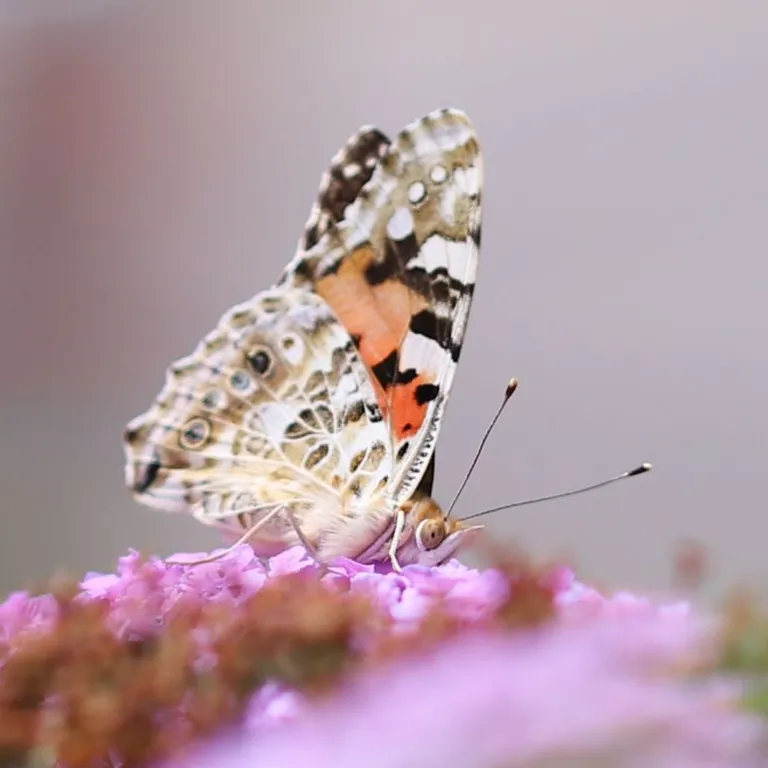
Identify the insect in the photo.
Vanessa cardui
